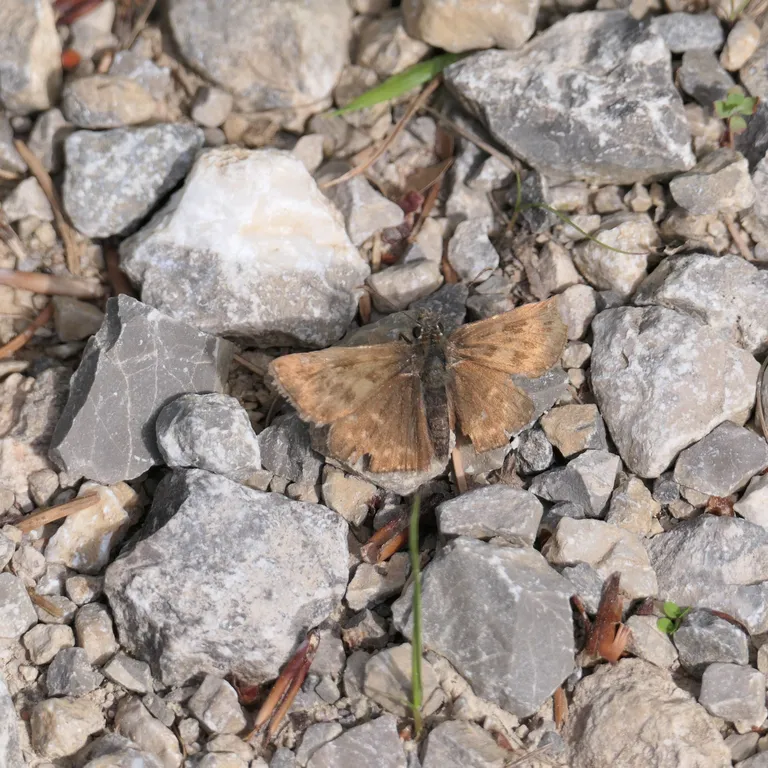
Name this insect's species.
Erynnis tages
